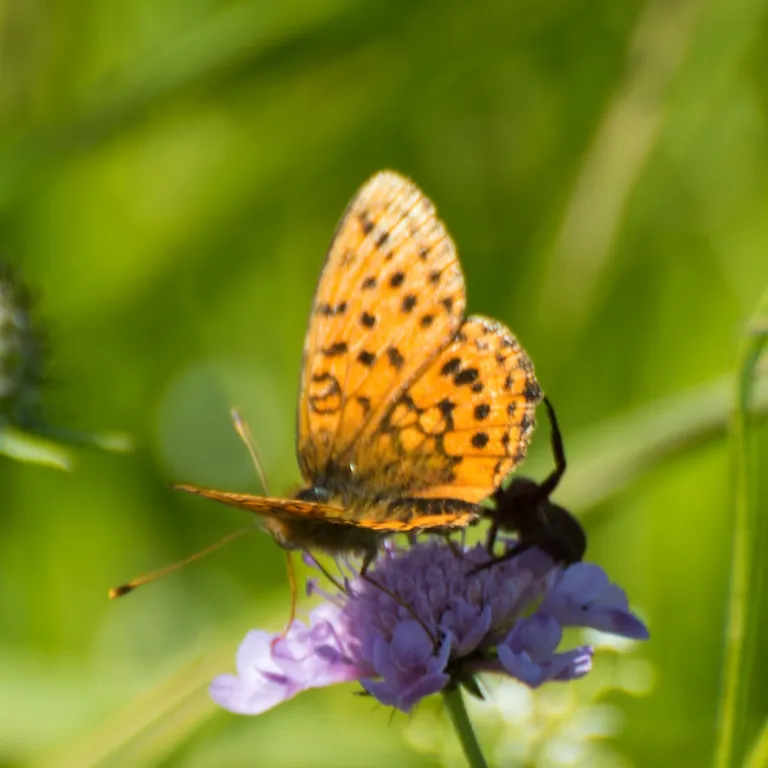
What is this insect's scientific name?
Brenthis ino
